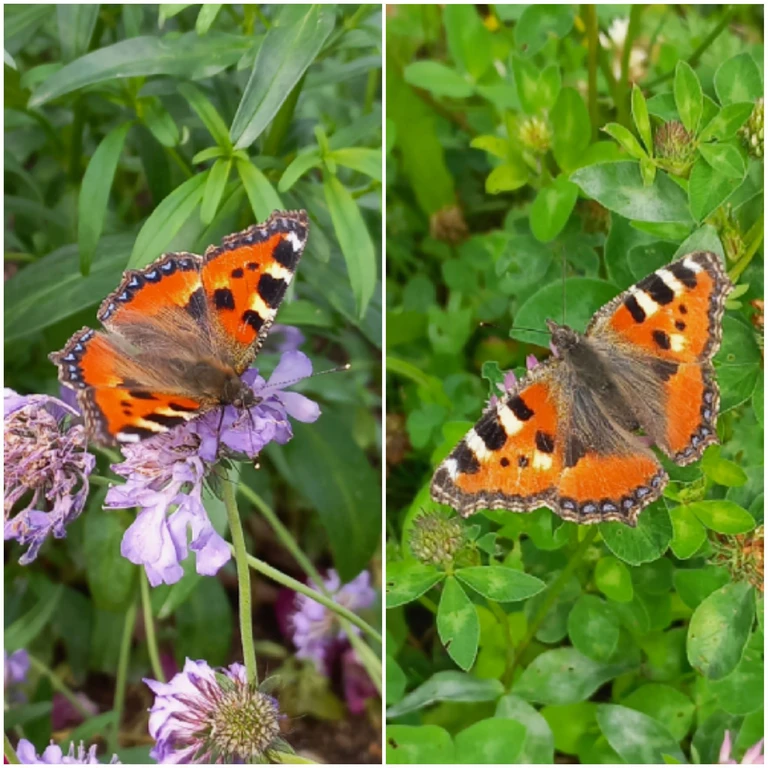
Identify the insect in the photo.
Aglais urticae
